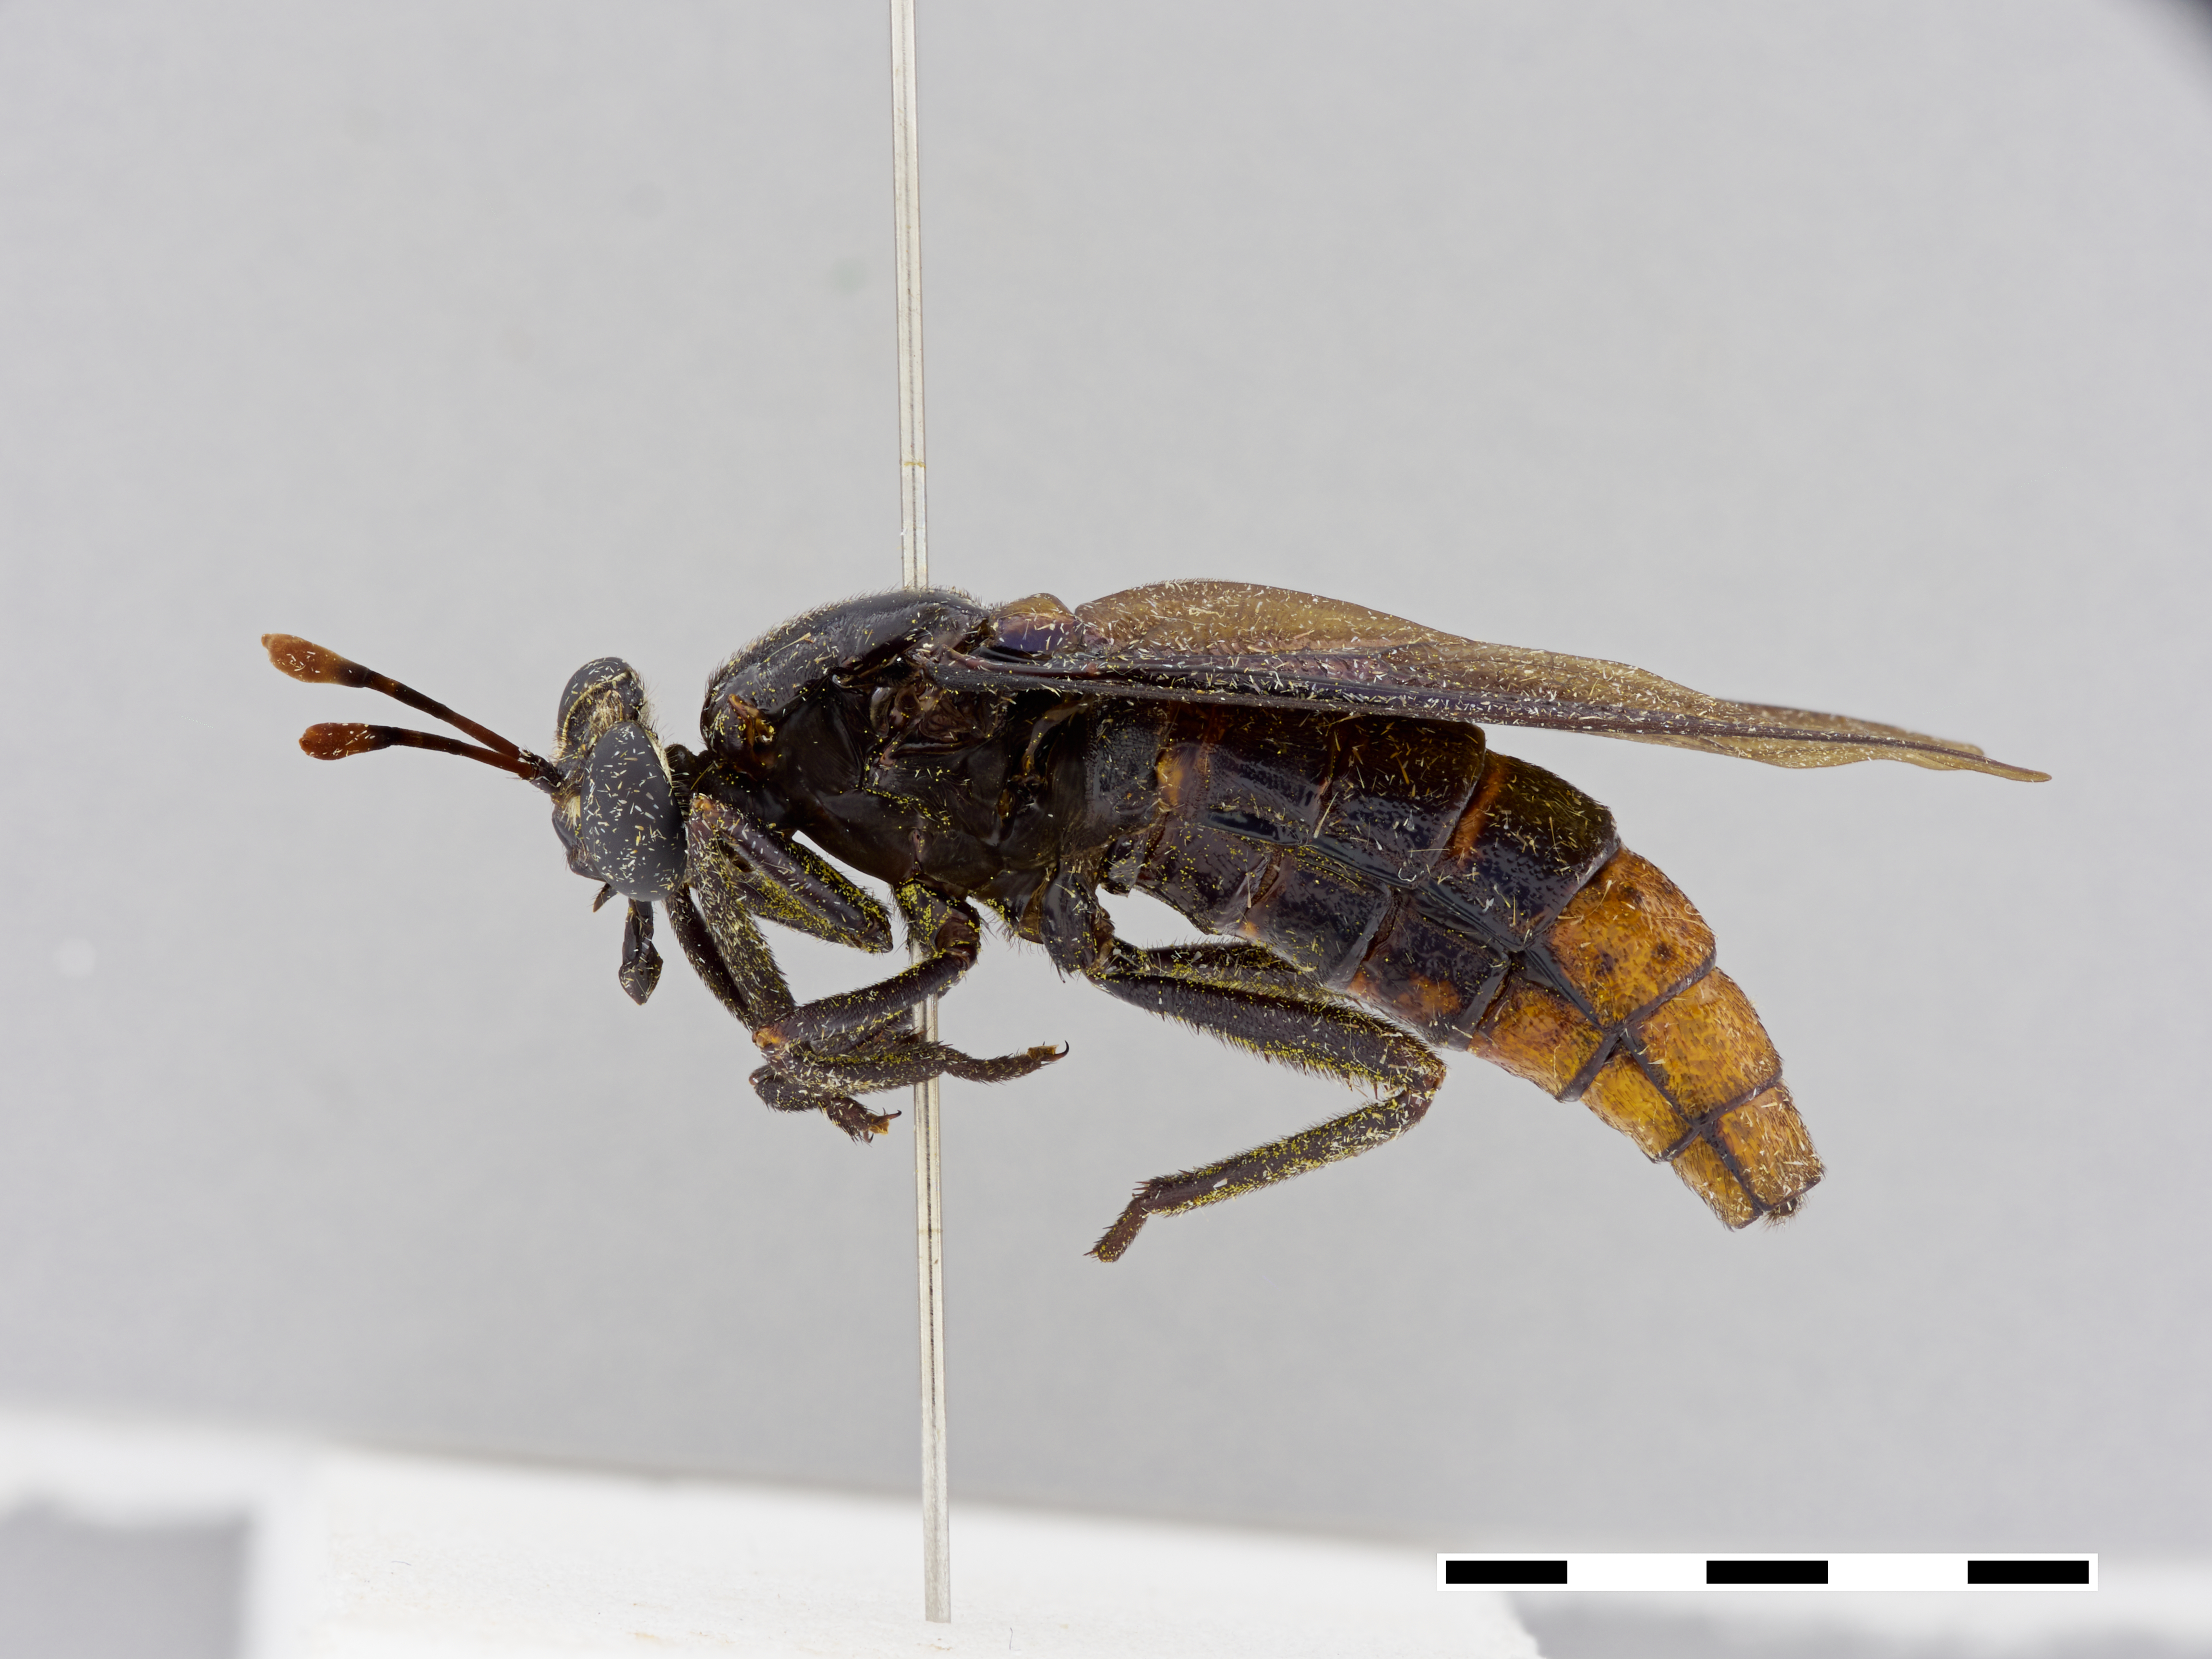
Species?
Cacatuopyga ruficornis
